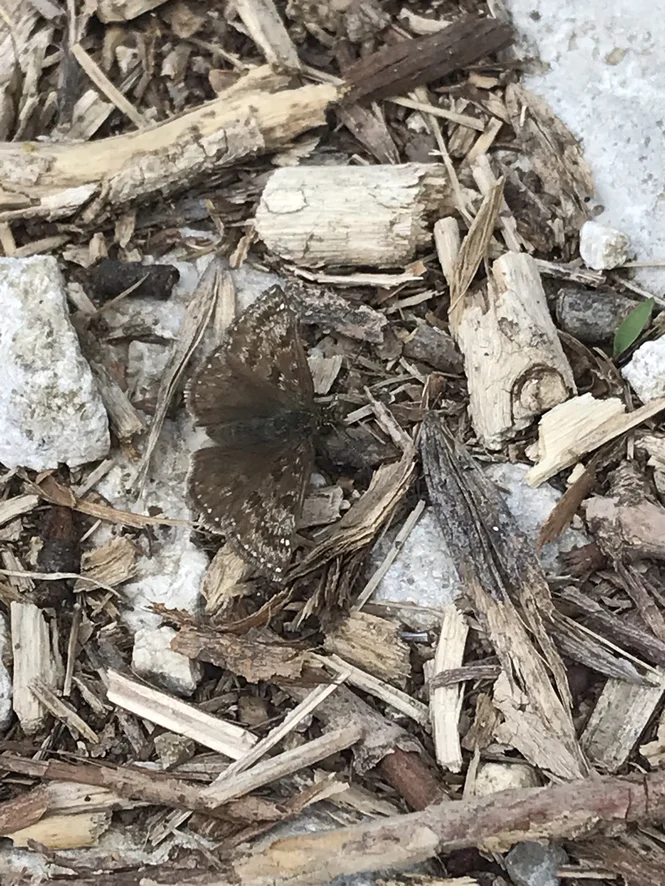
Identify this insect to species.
Erynnis tages
